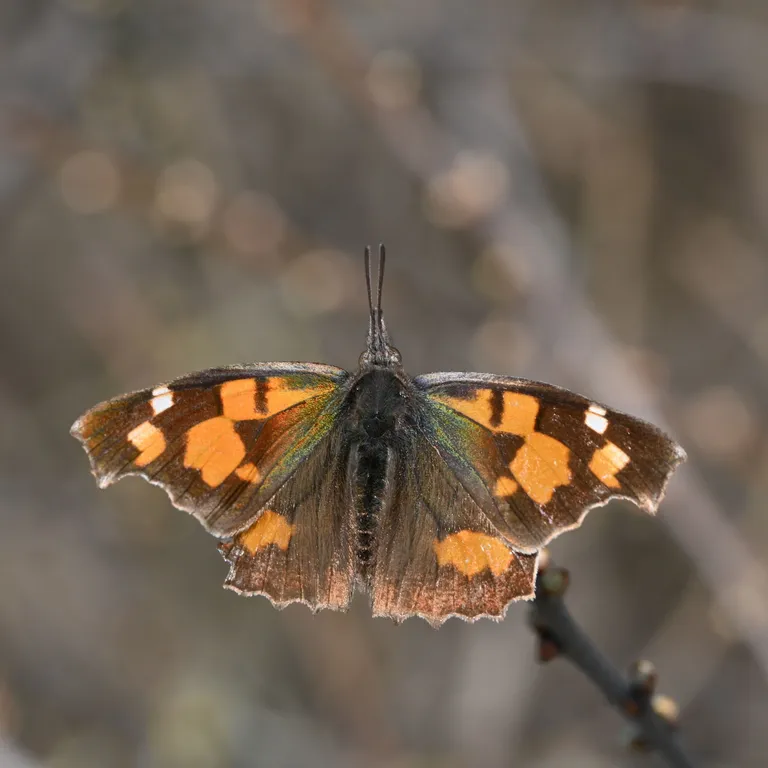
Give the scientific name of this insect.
Libythea celtis
